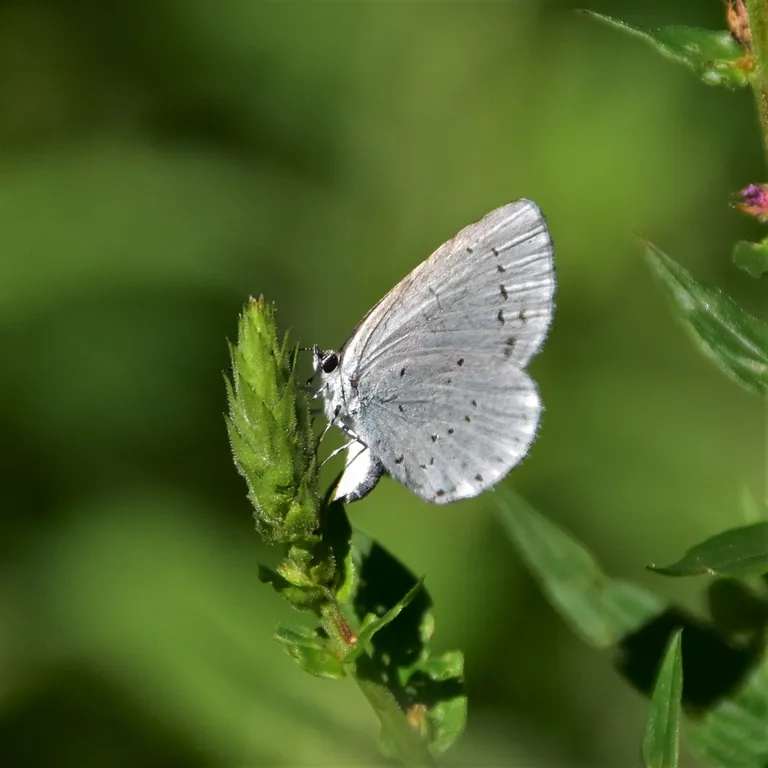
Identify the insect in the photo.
Celastrina argiolus
